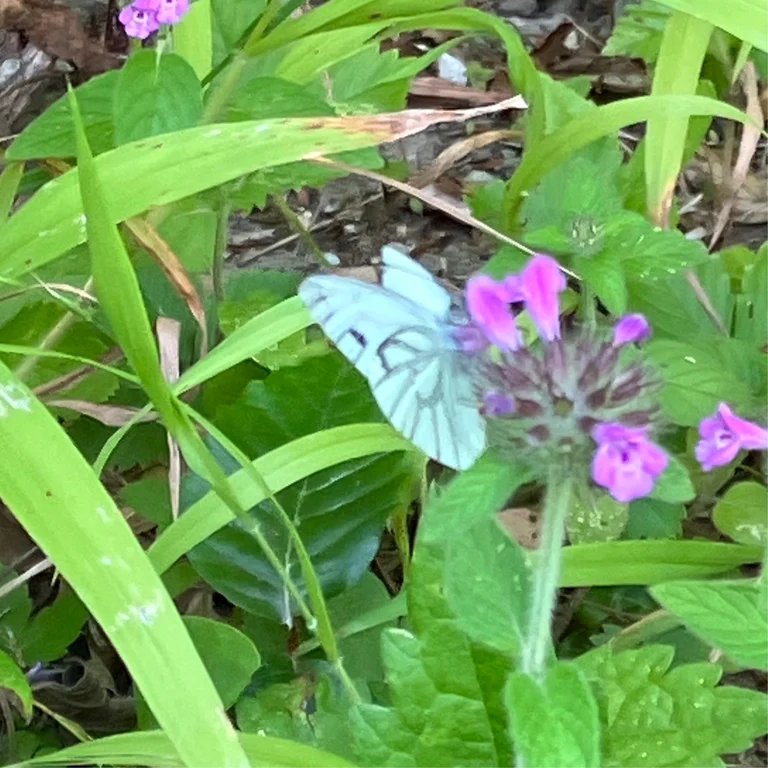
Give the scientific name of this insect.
Pieris napi
